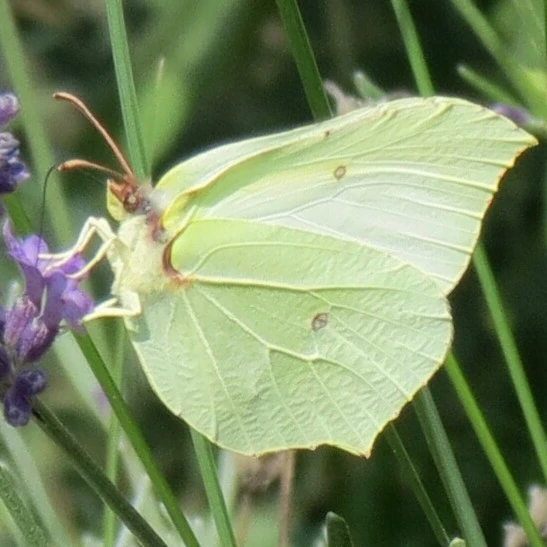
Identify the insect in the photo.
Gonepteryx rhamni
